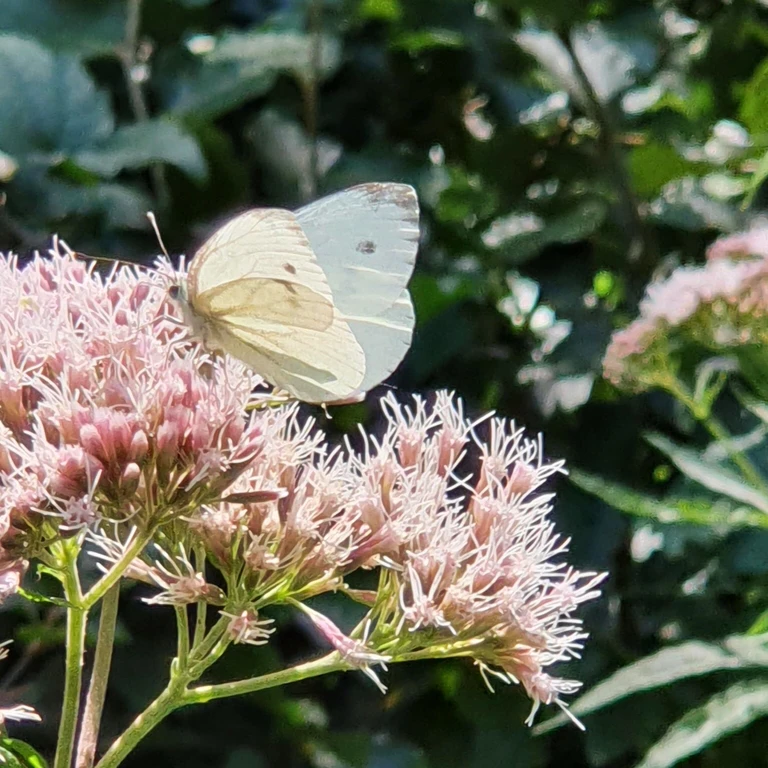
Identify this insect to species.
Pieris napi
